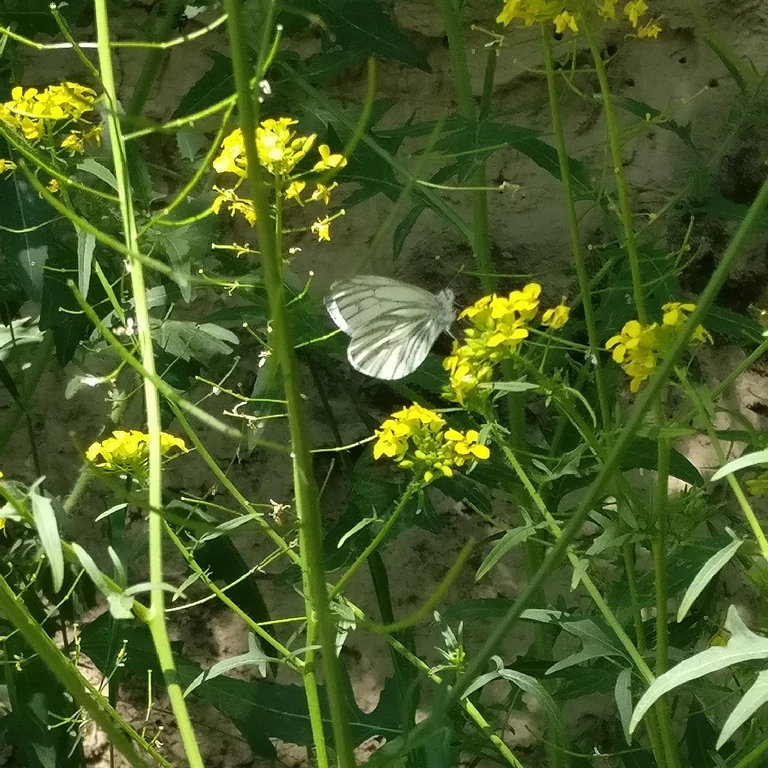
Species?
Pieris napi
